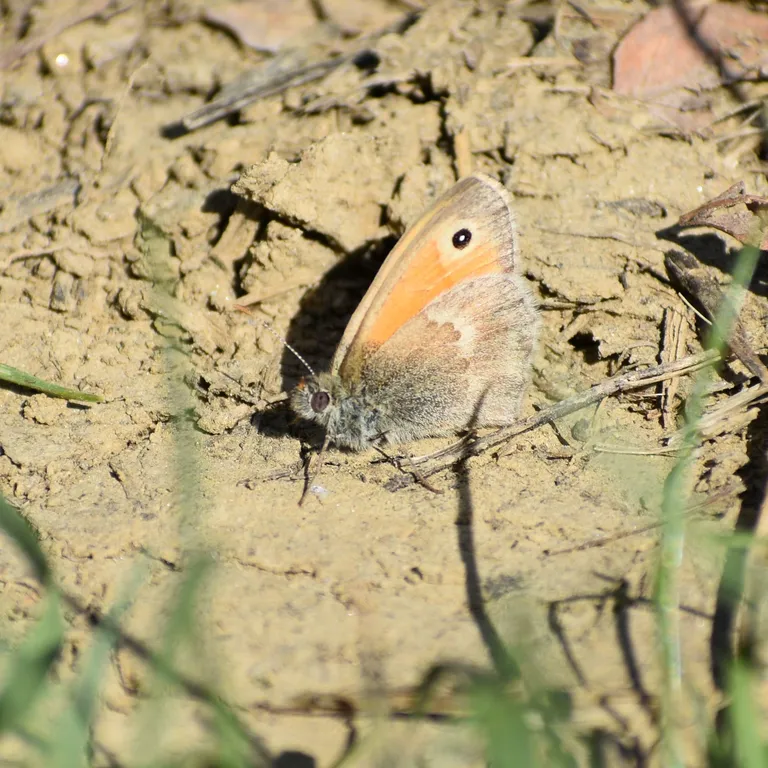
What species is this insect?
Coenonympha pamphilus
